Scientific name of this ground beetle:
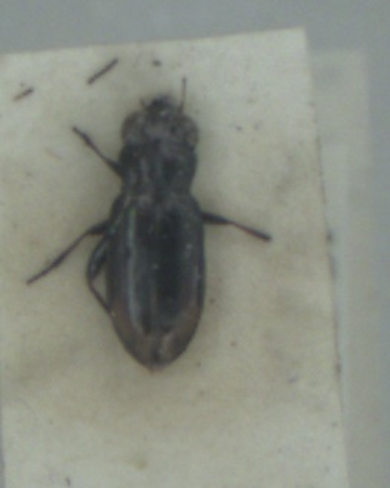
Notiophilus substriatus
